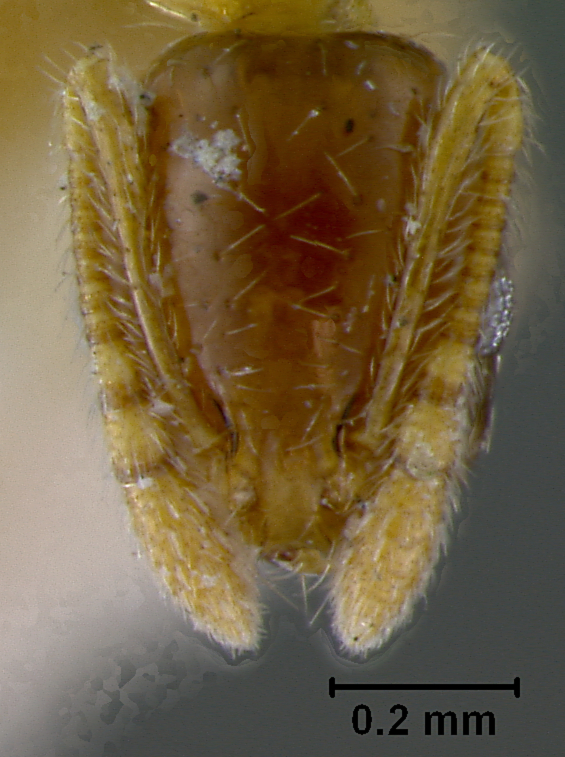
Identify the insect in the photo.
Monomorium crawleyi
